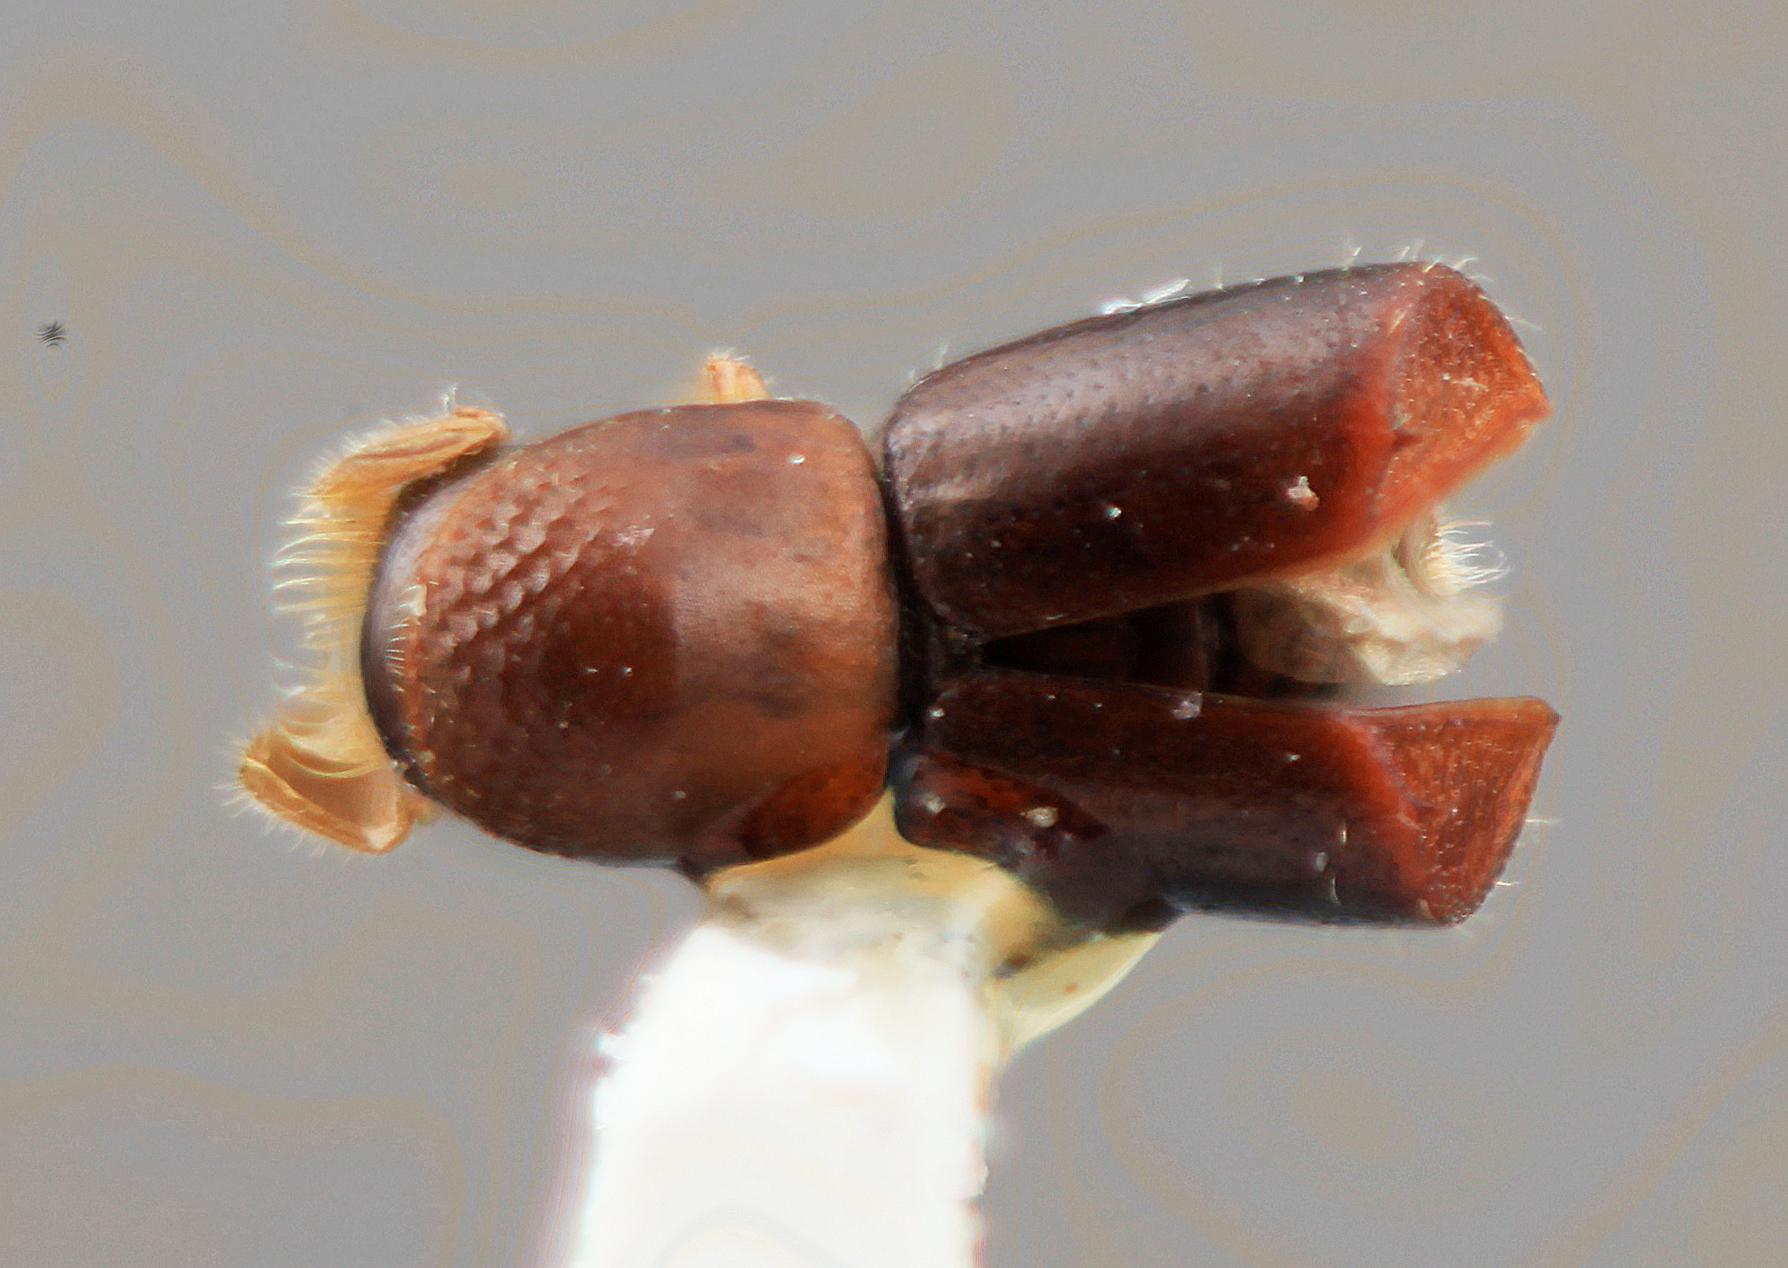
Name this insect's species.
Corthylus trunculus
